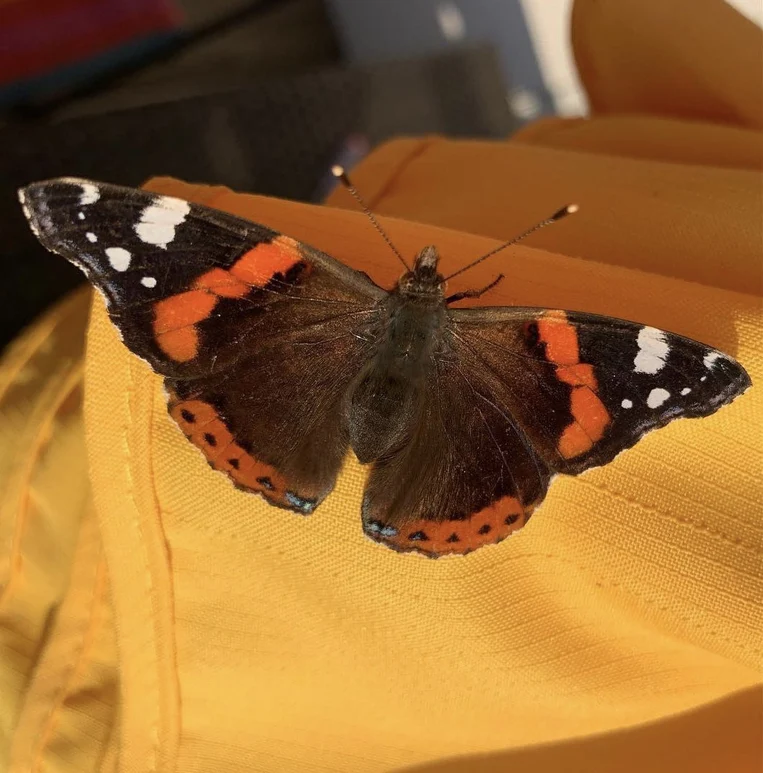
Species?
Vanessa atalanta
